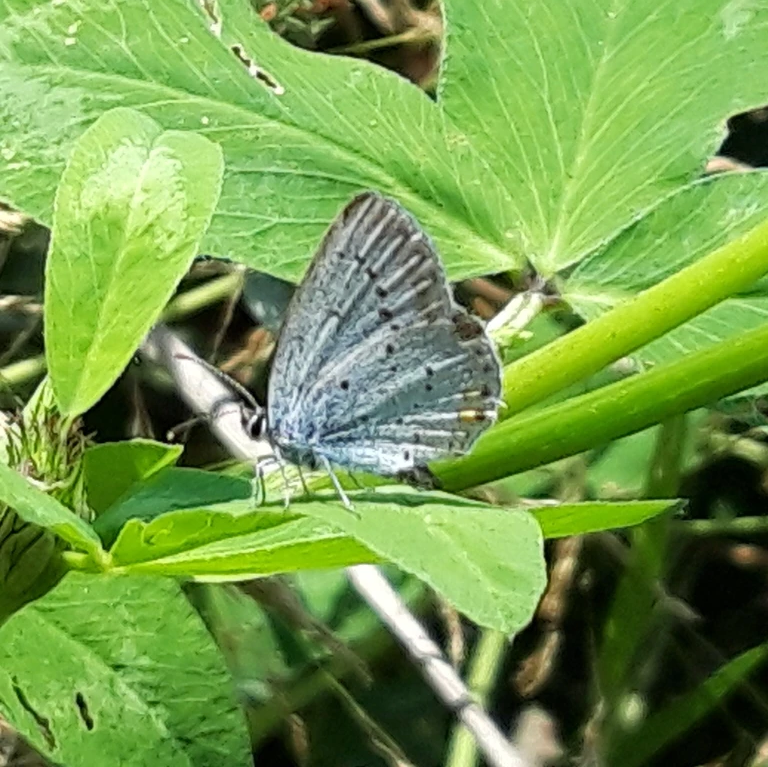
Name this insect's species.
Cupido argiades (also Elkalyce argiades)
